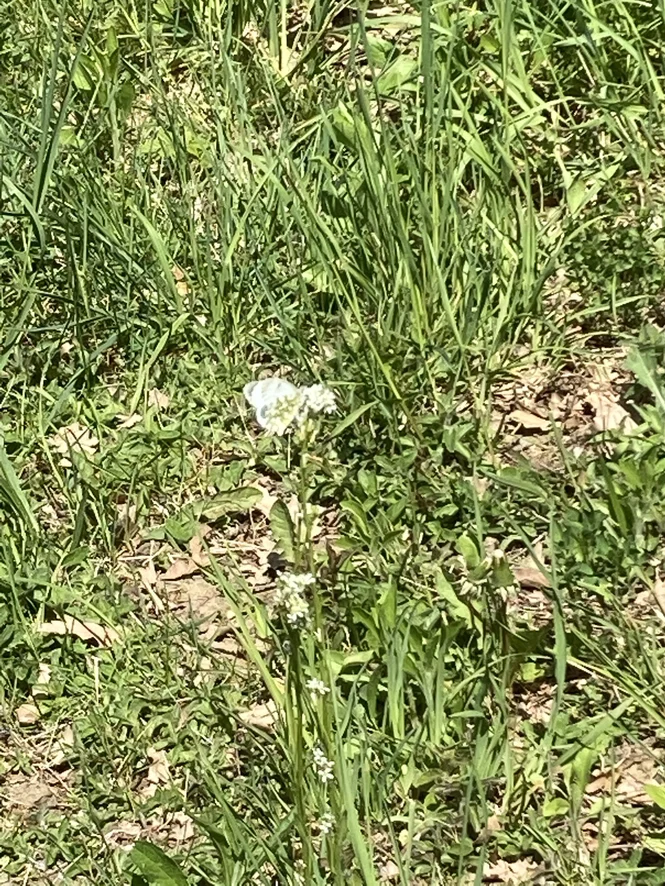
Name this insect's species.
Anthocharis cardamines
